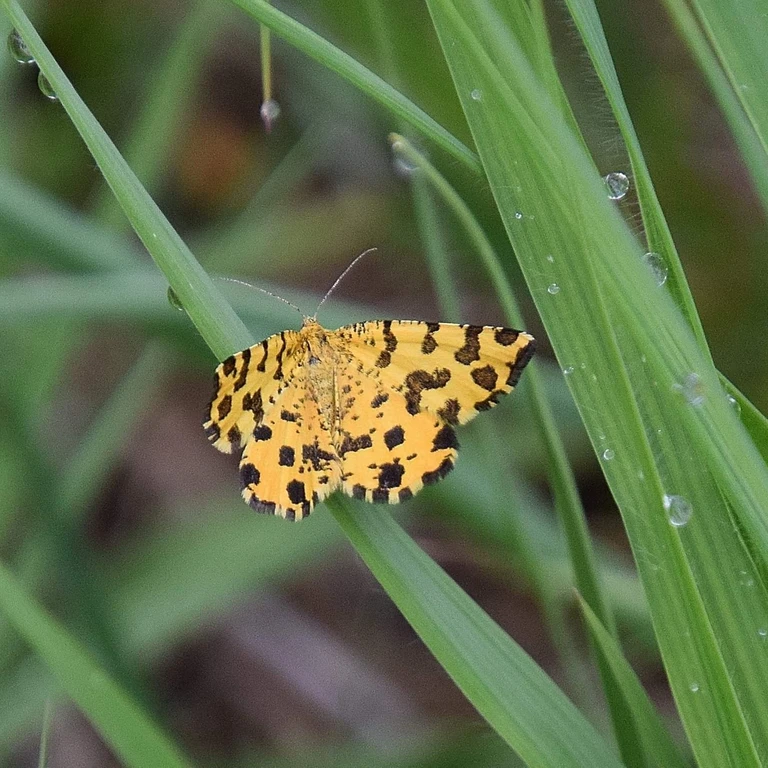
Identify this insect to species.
Pseudopanthera macularia
